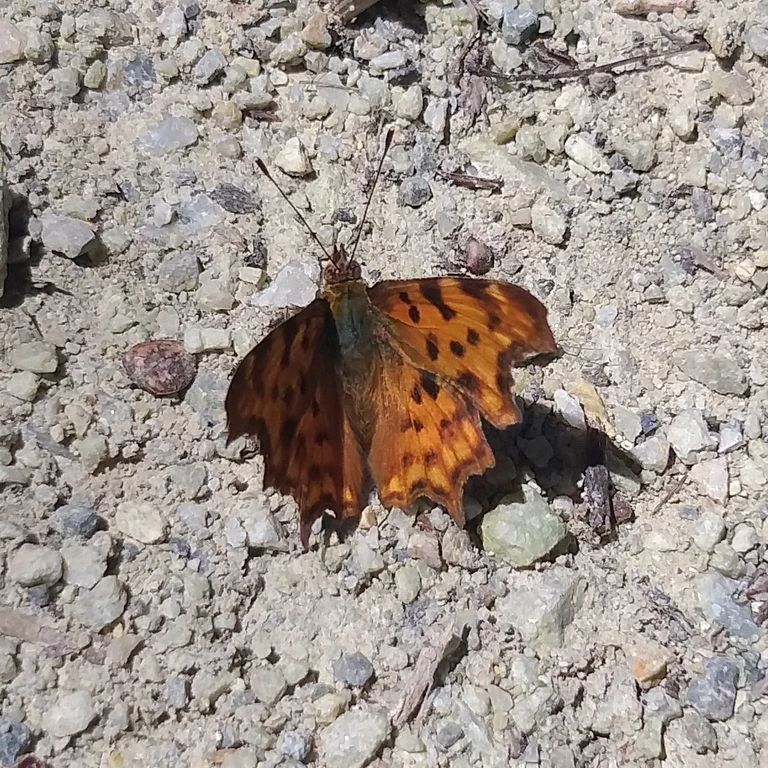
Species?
Polygonia c-album
